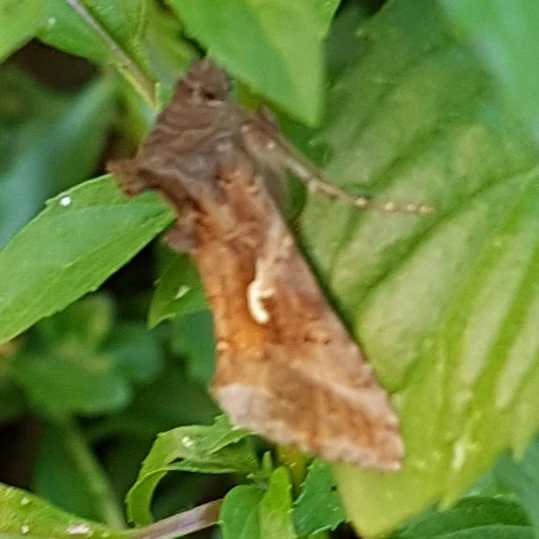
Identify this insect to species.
Autographa gamma
